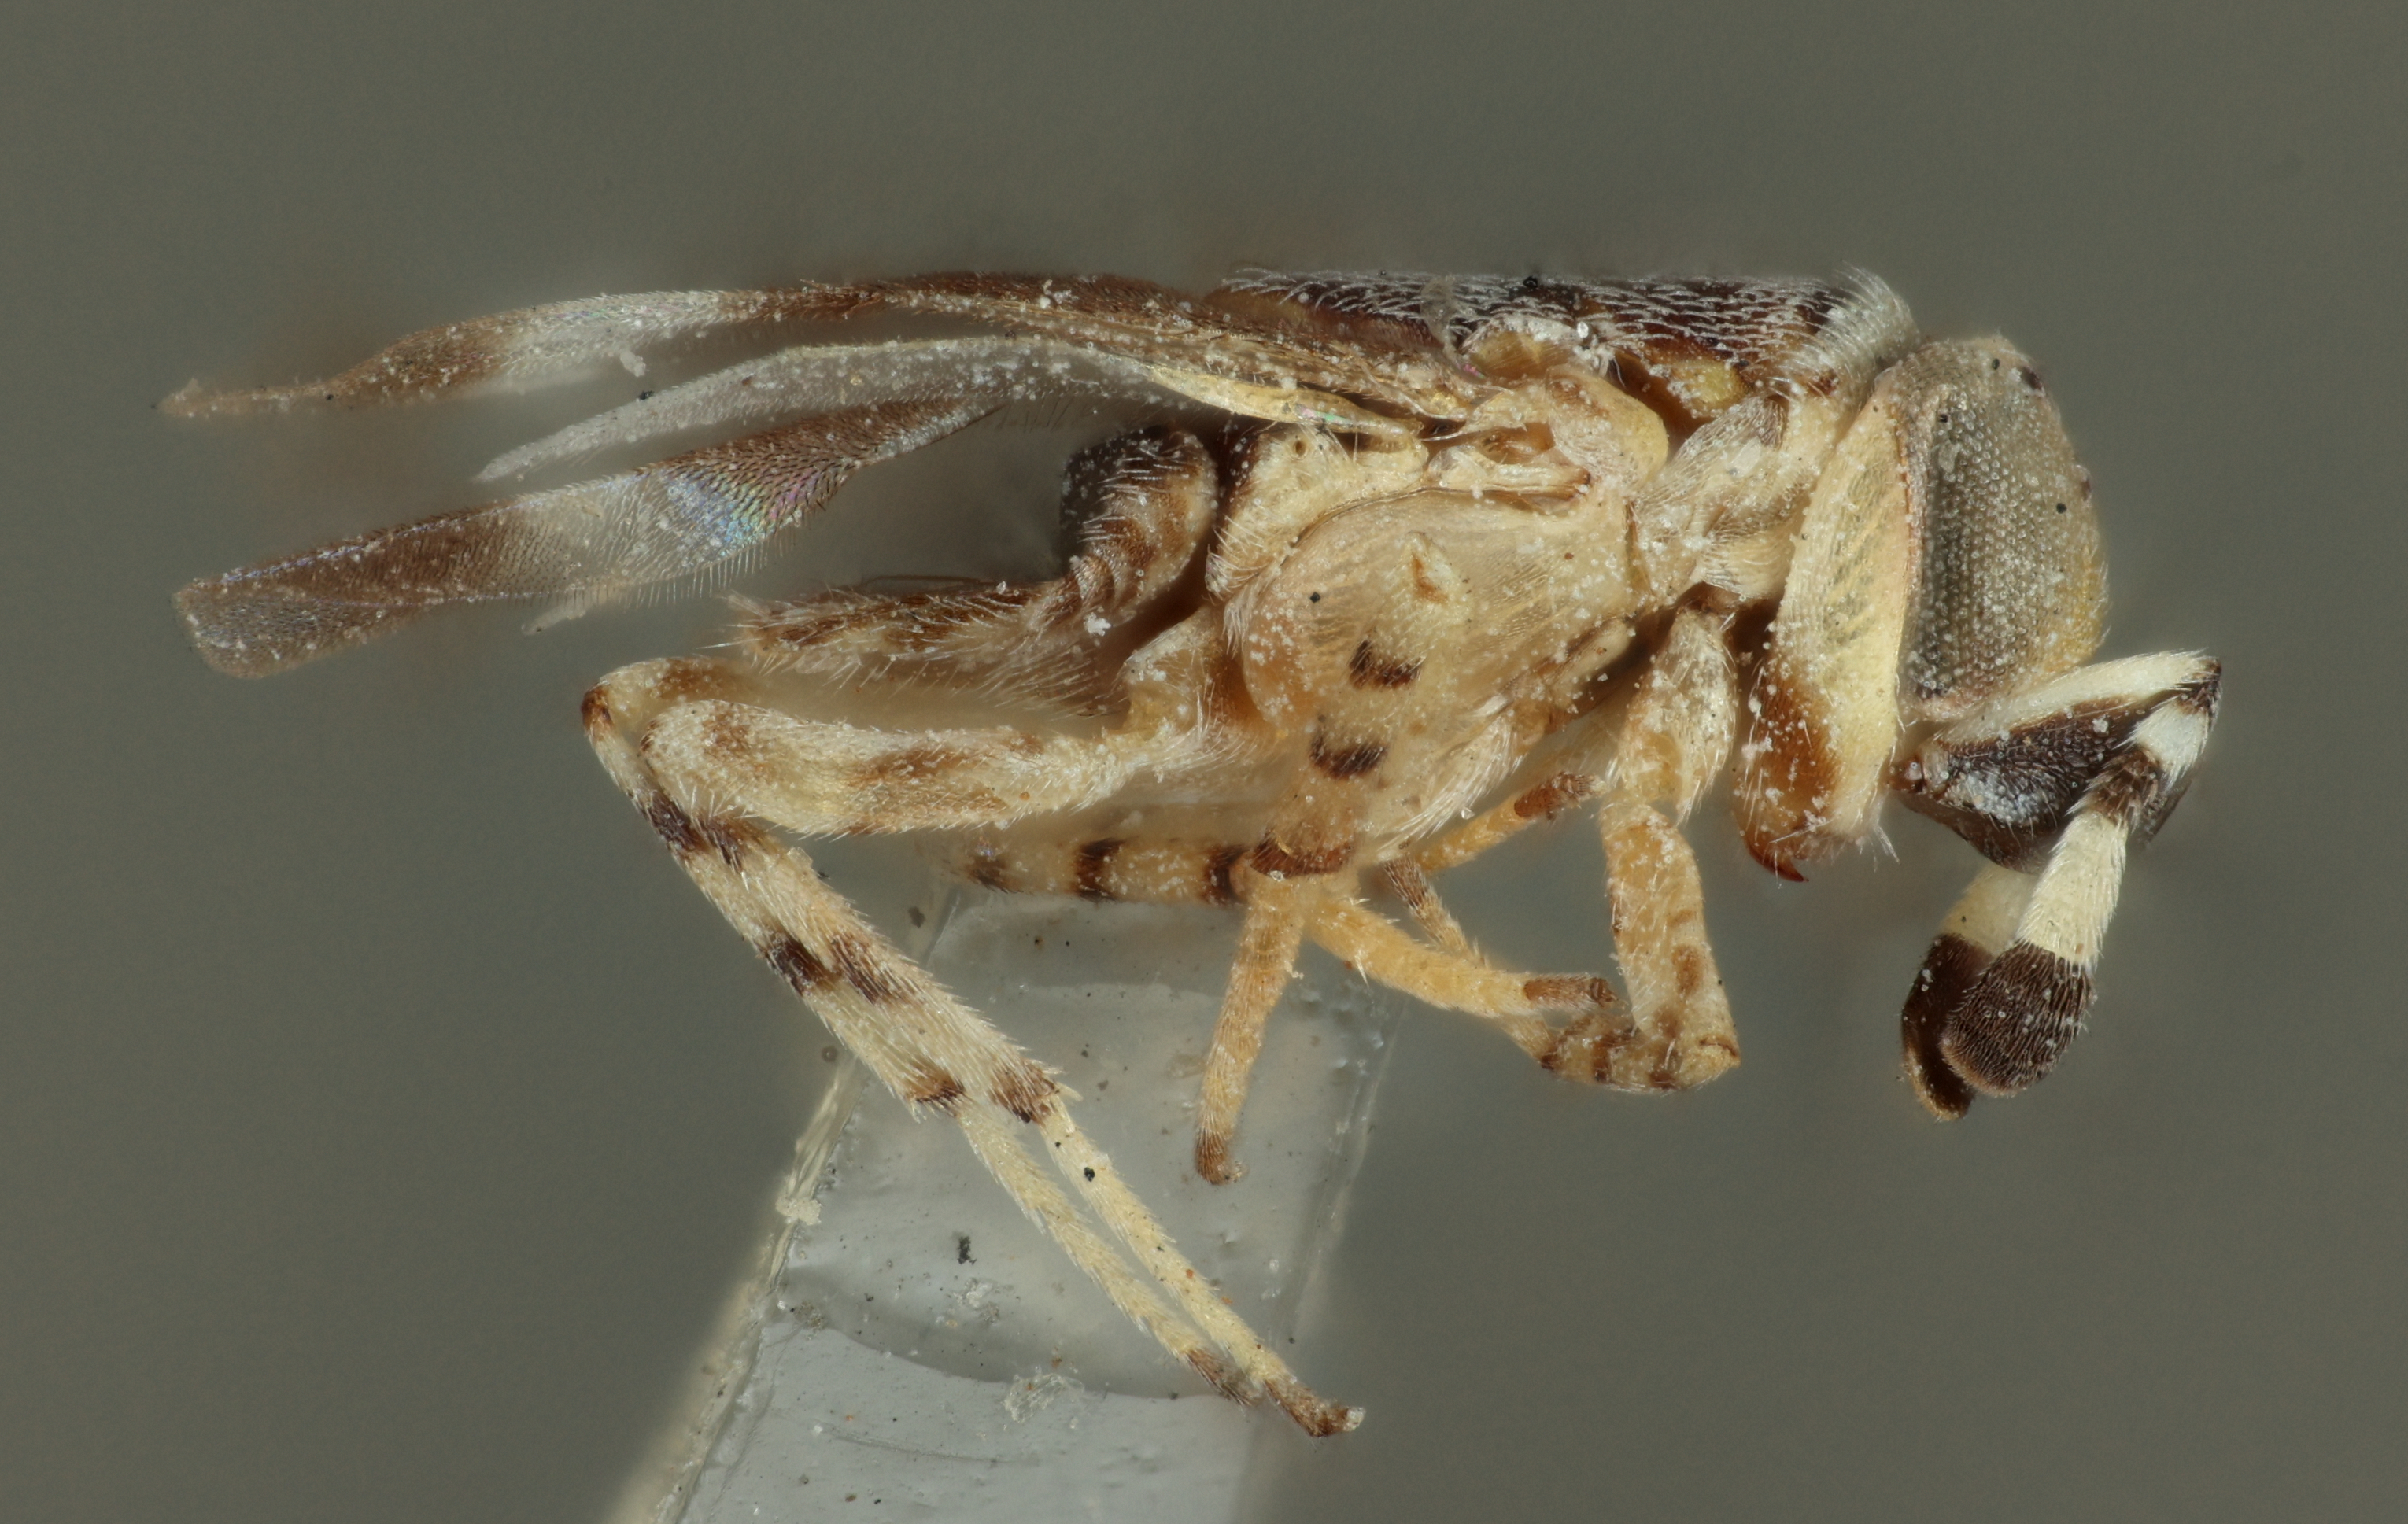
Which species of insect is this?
Aphycus fuscipennis
